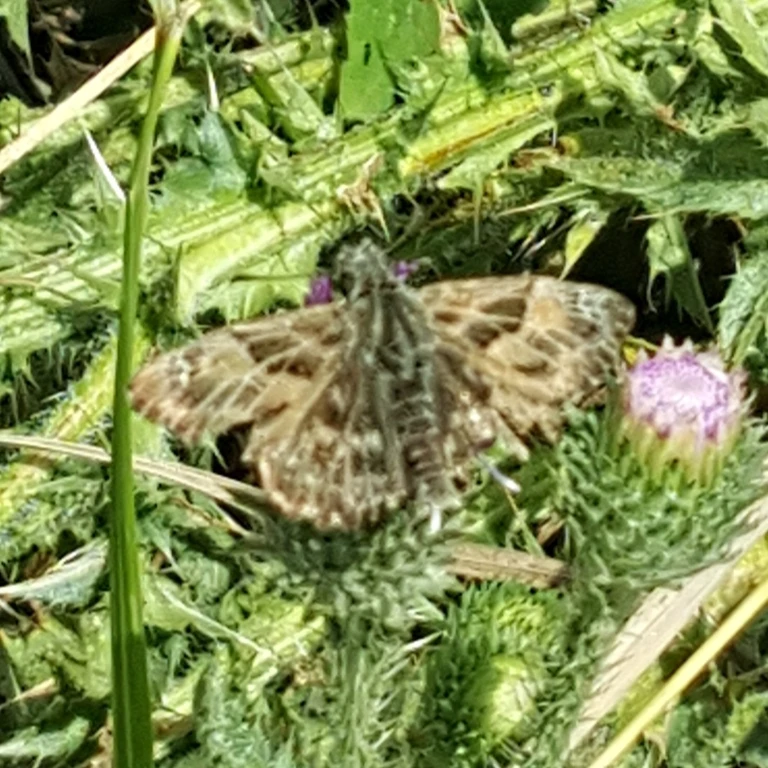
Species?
Carcharodus alceae
